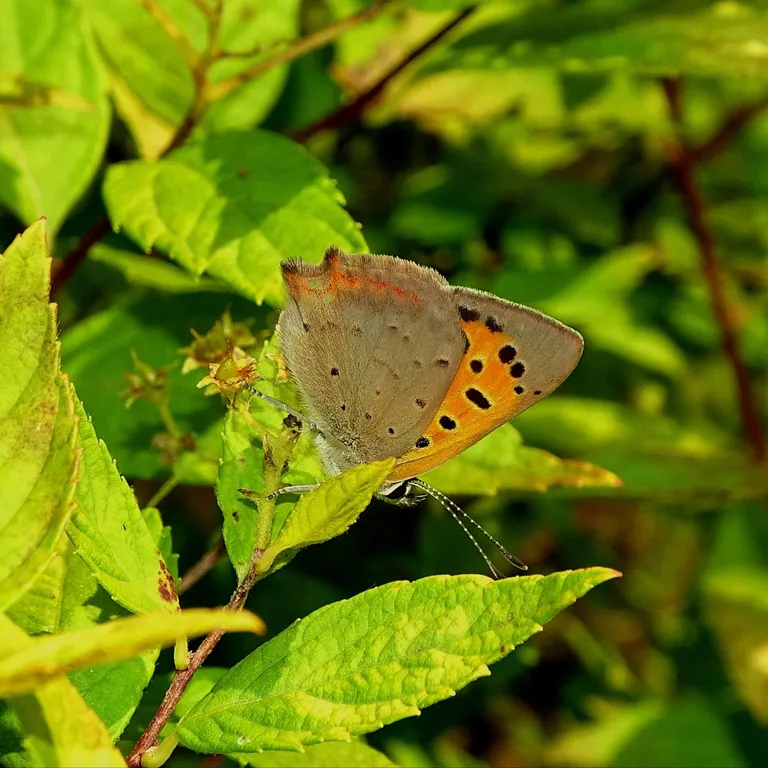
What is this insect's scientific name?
Lycaena phlaeas
